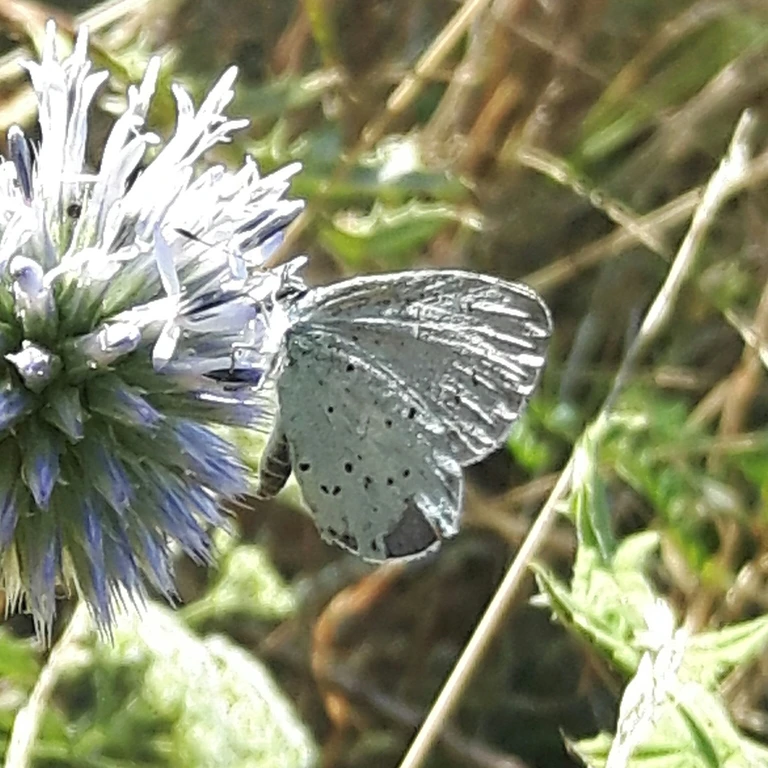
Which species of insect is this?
Celastrina argiolus
